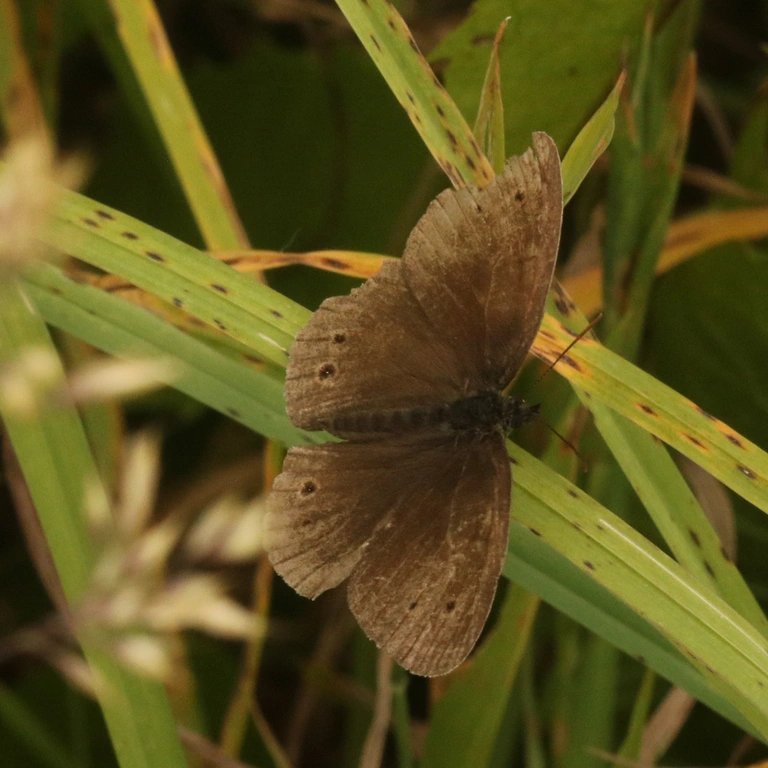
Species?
Aphantopus hyperantus
